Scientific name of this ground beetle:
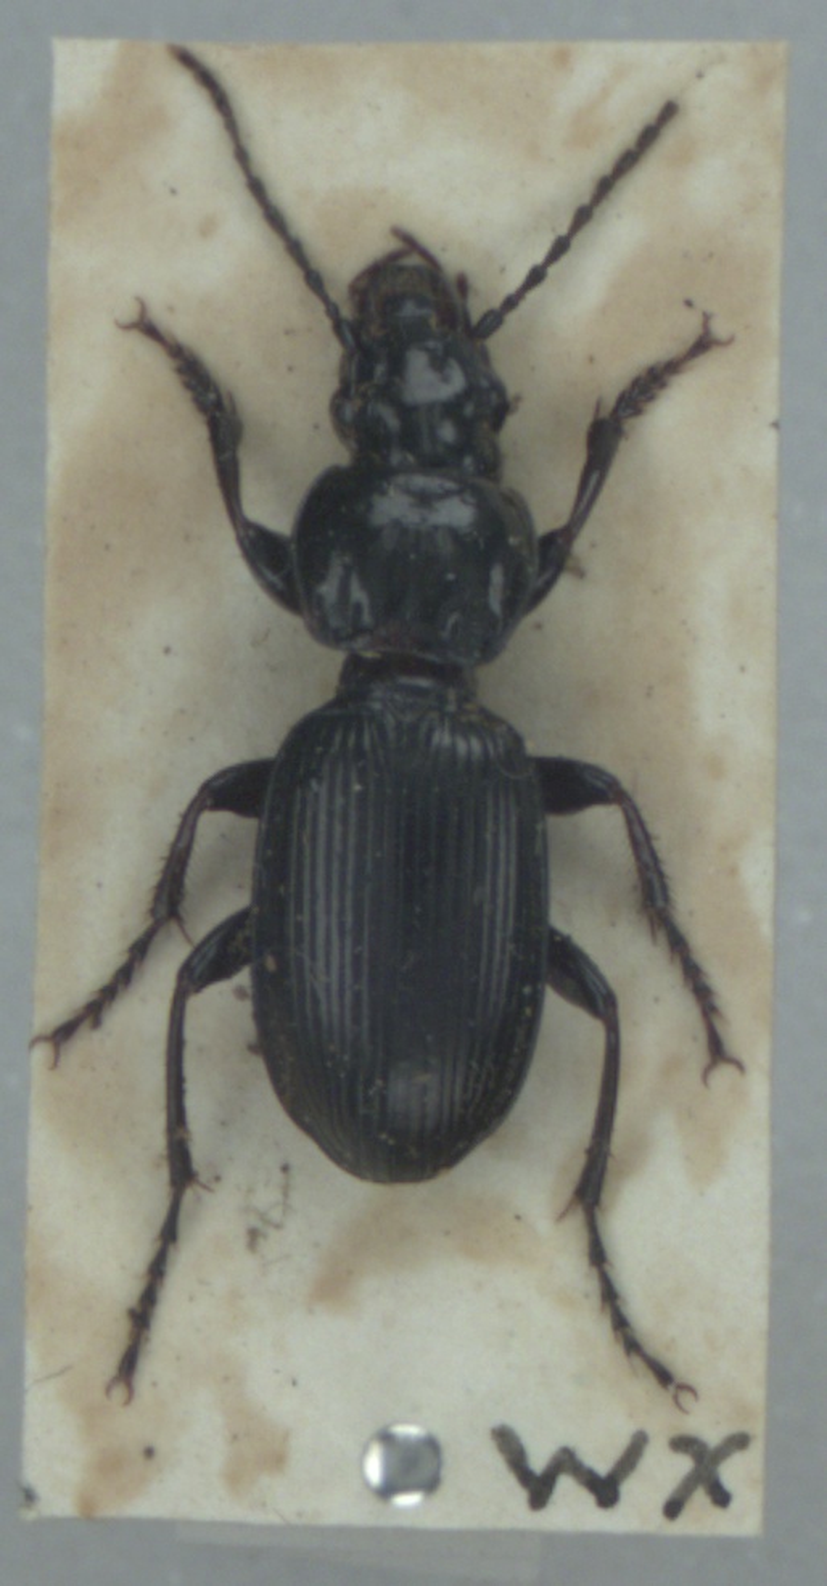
Pterostichus madidus
